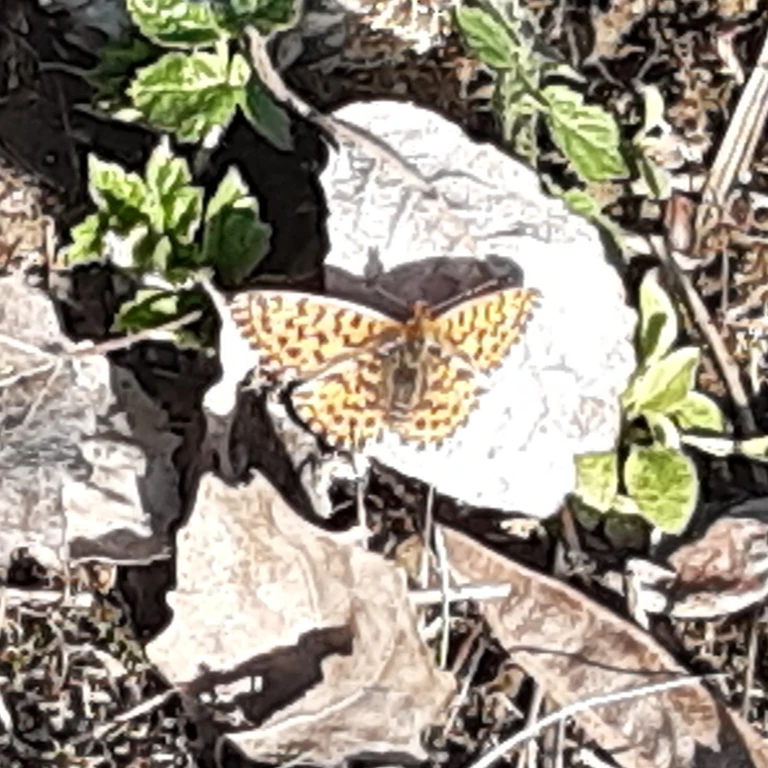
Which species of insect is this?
Boloria dia
